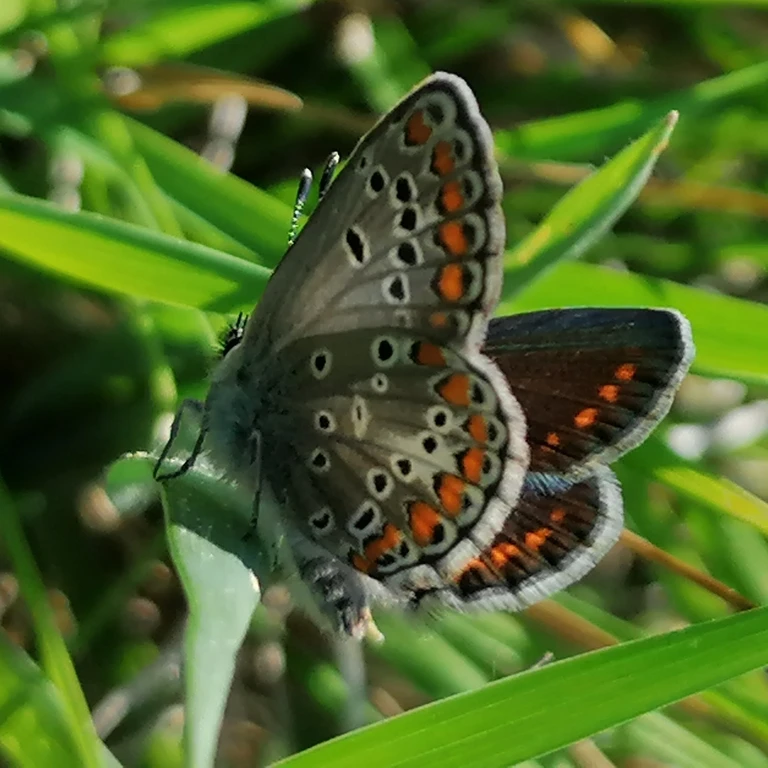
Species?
Aricia agestis/artaxerxes
